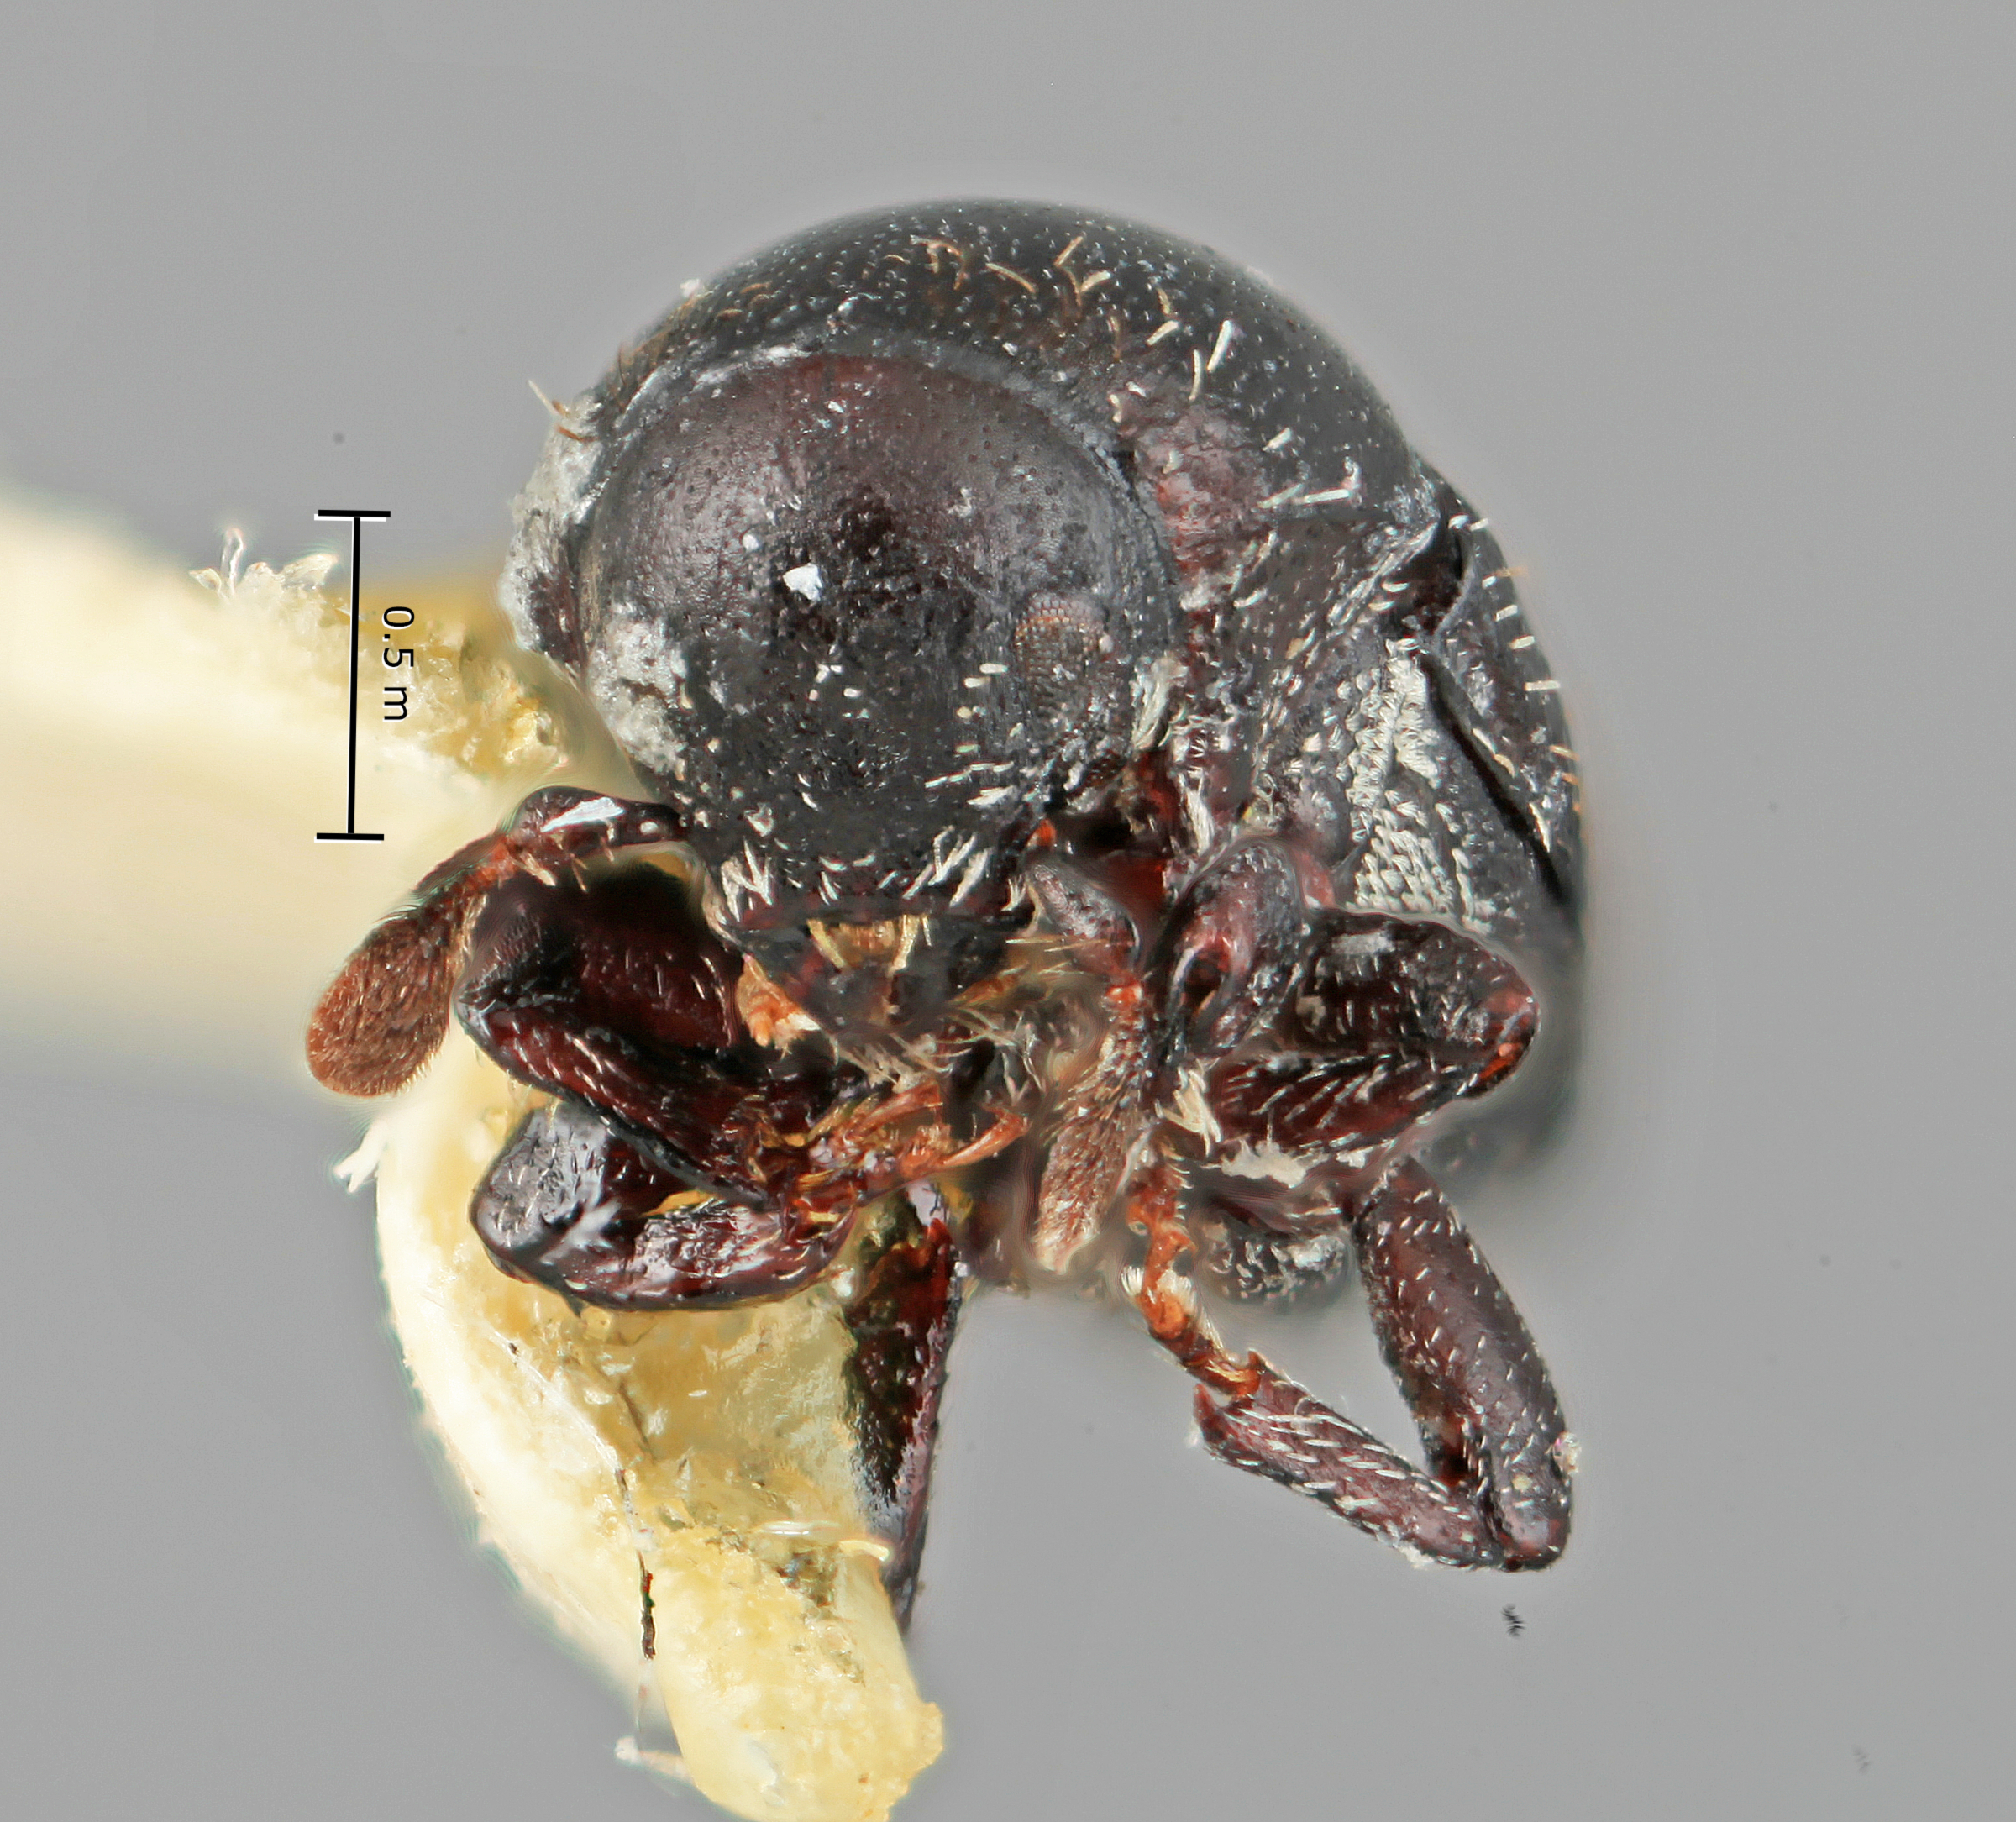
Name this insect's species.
Camptocerus infidelis
